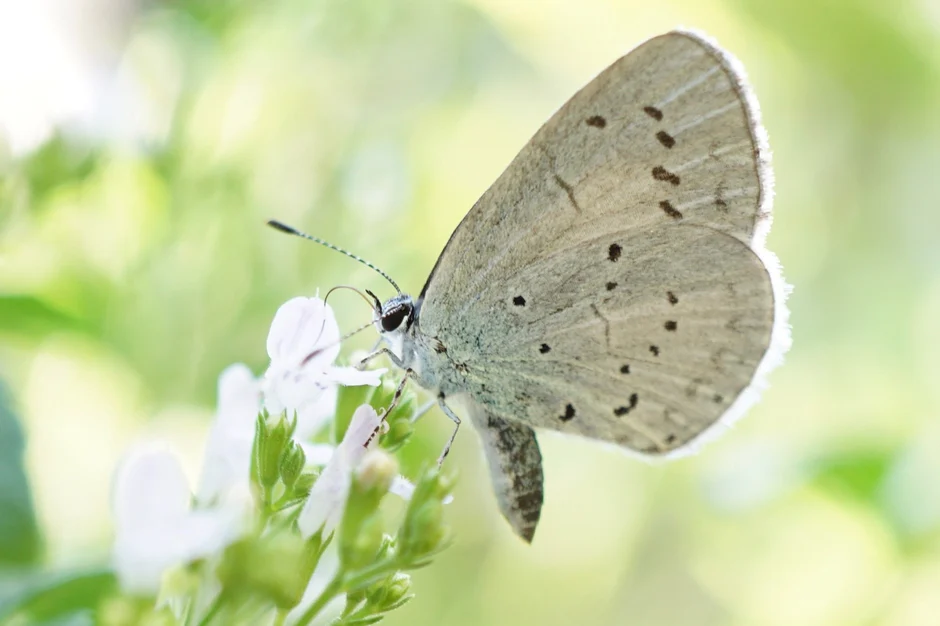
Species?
Celastrina argiolus
